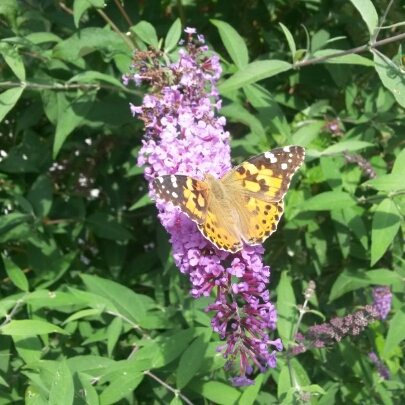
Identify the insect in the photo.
Vanessa cardui
